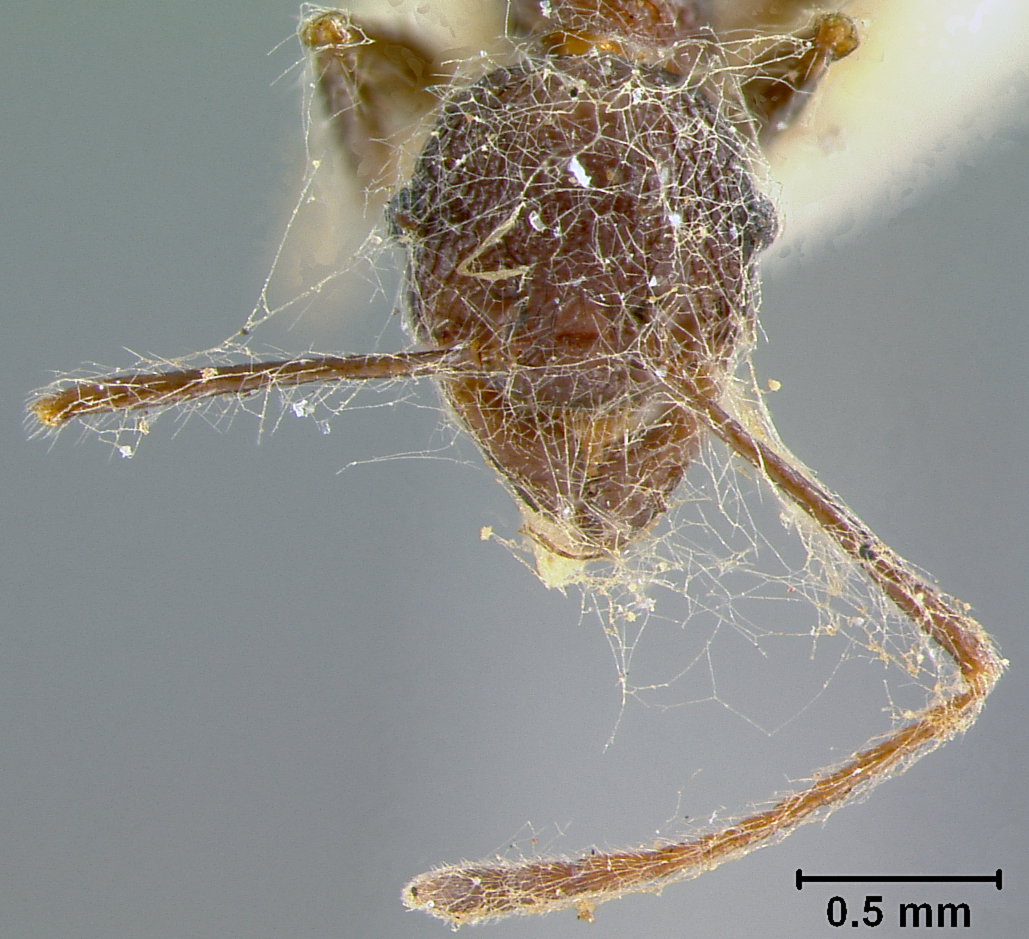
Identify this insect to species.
Macromischa cressoni
